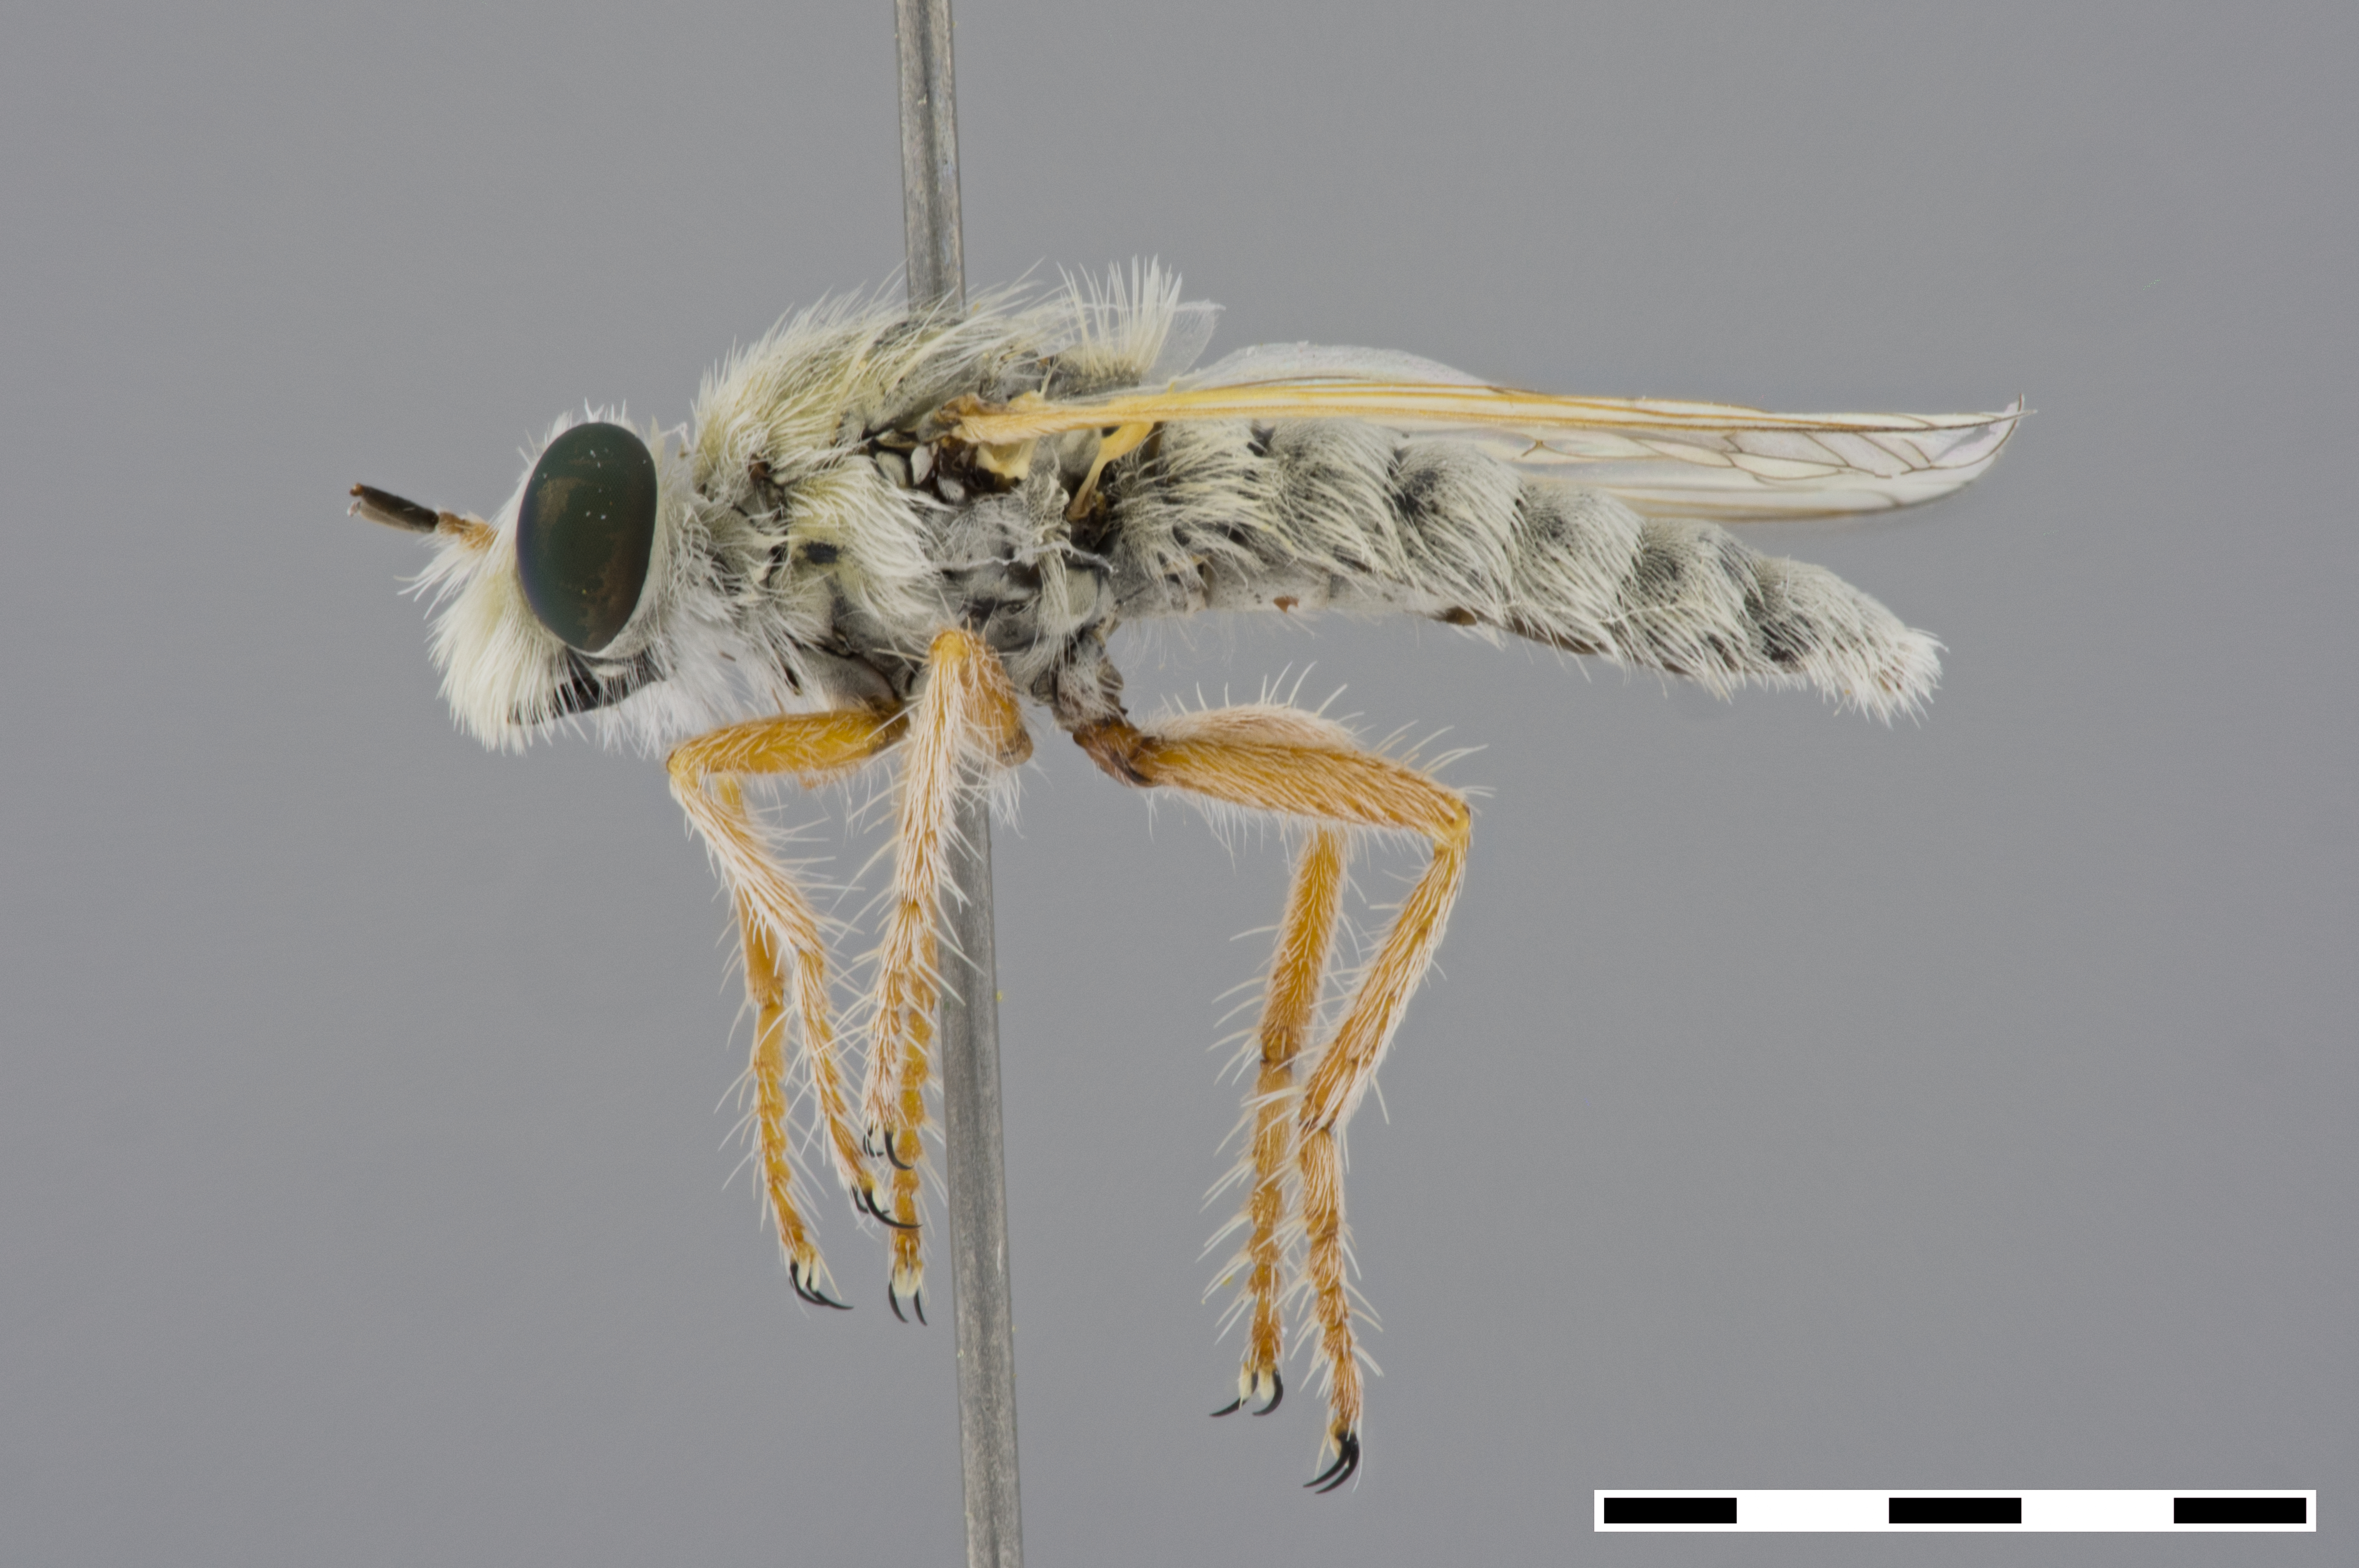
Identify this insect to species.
Prytanomyia kochi (also Prytanomyia albida)
